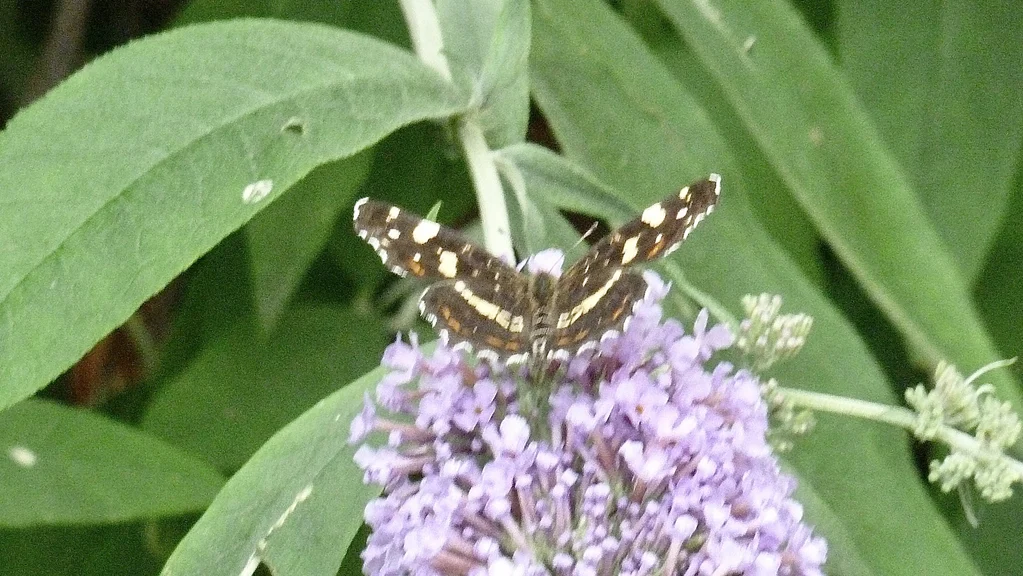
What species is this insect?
Araschnia levana
